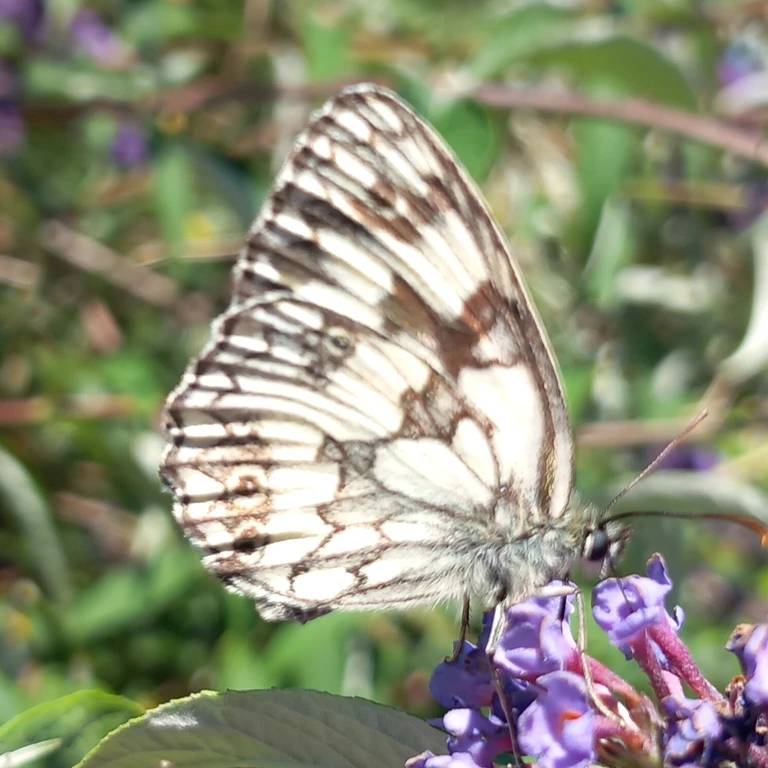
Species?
Melanargia galathea
